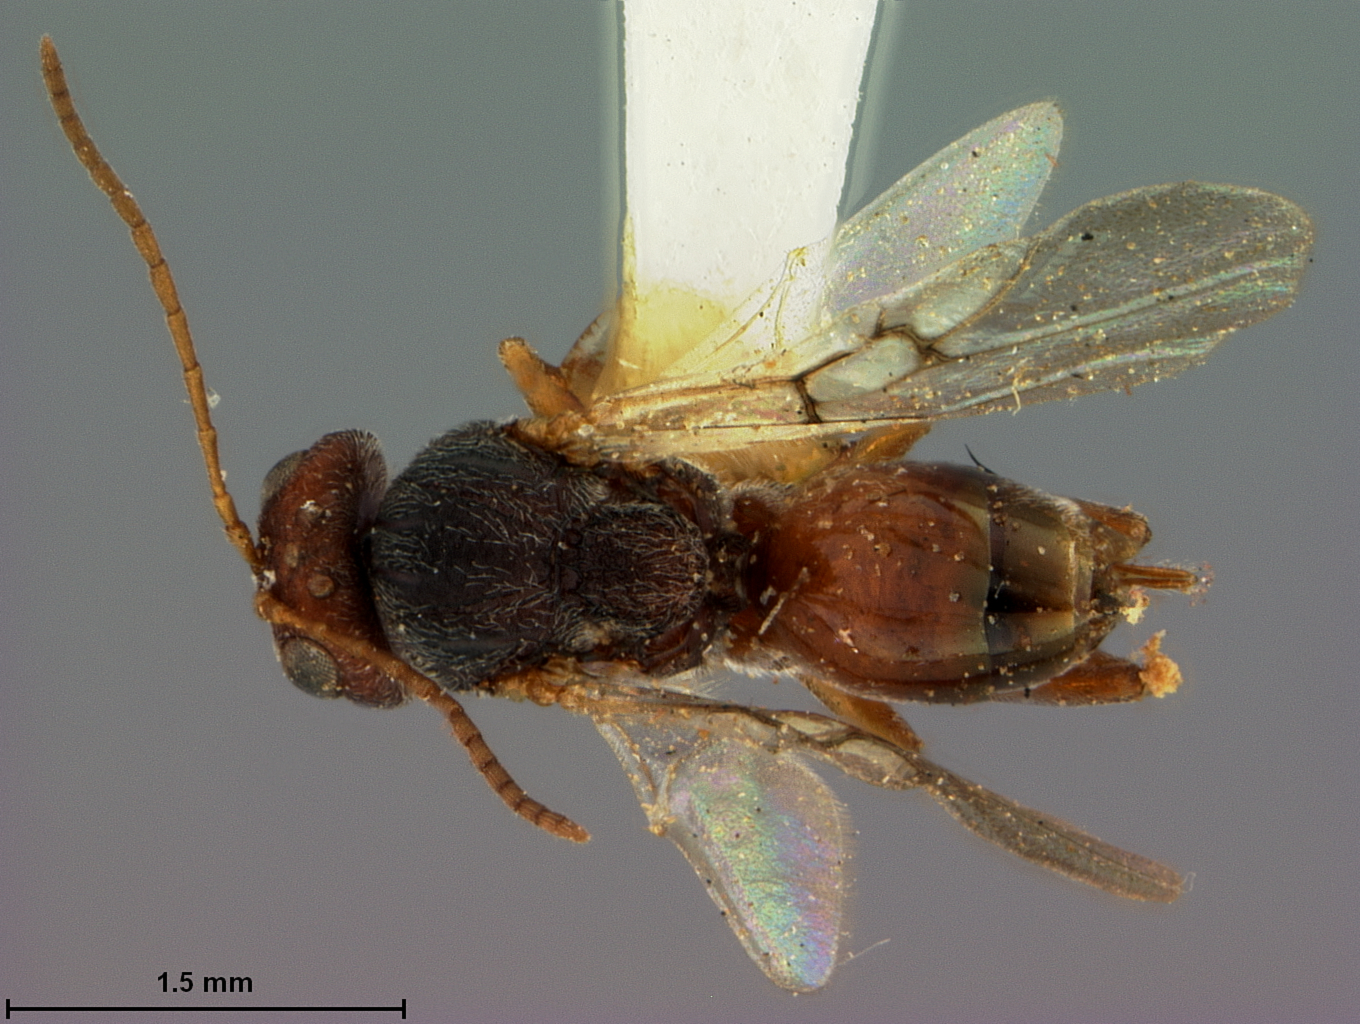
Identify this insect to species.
Callirhytis rhizoxenus
